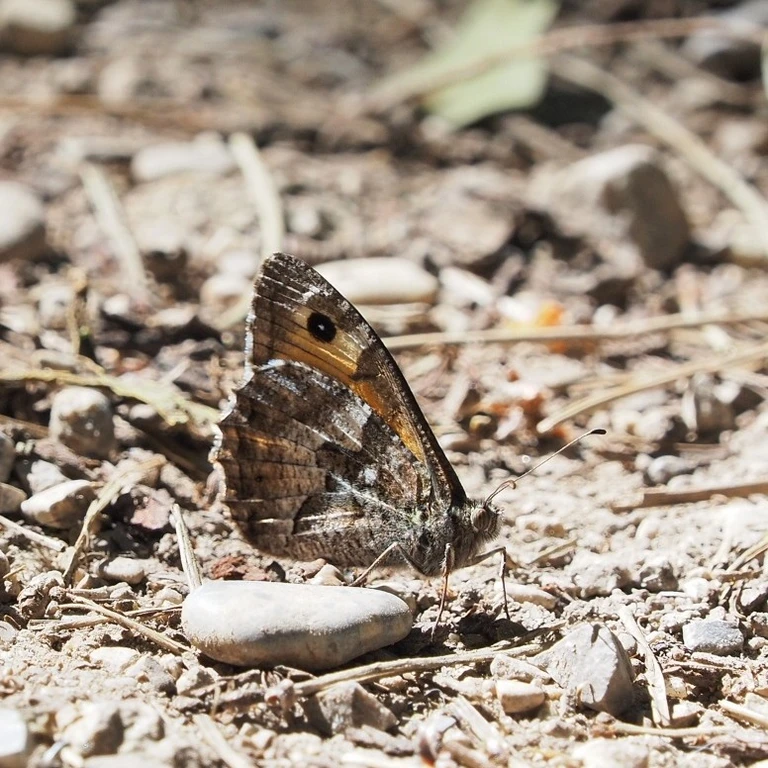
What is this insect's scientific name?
Hipparchia semele
